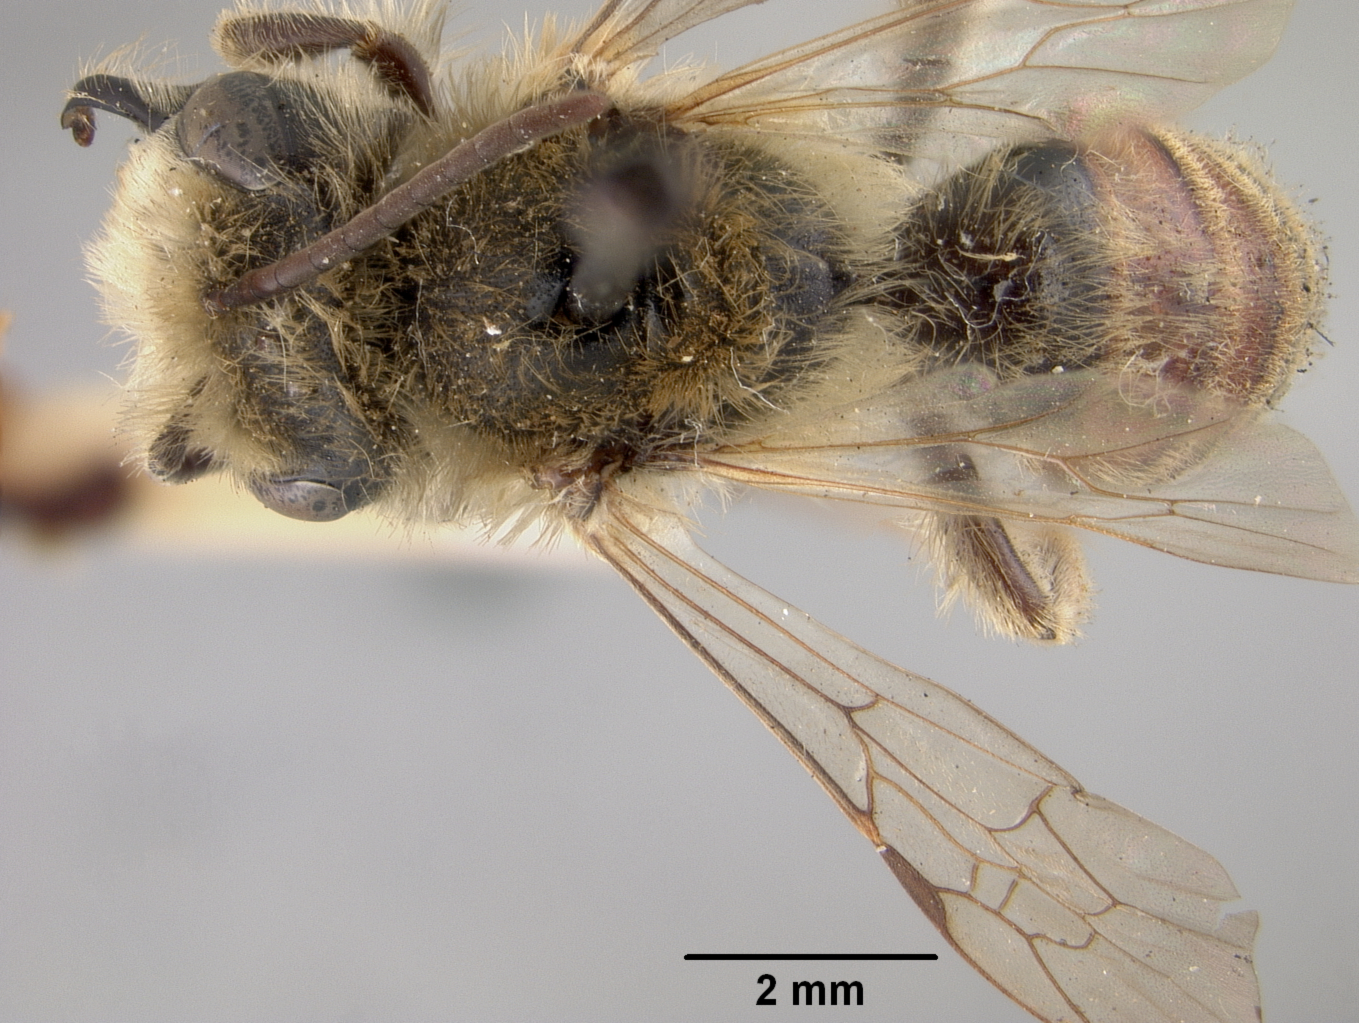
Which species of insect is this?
Andrena carrikeri
